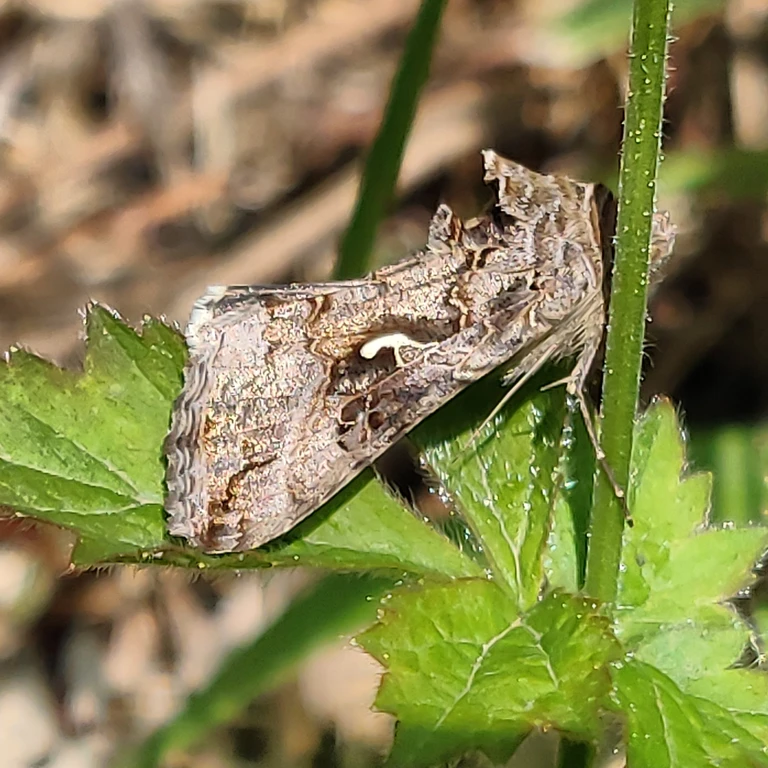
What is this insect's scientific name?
Autographa gamma
